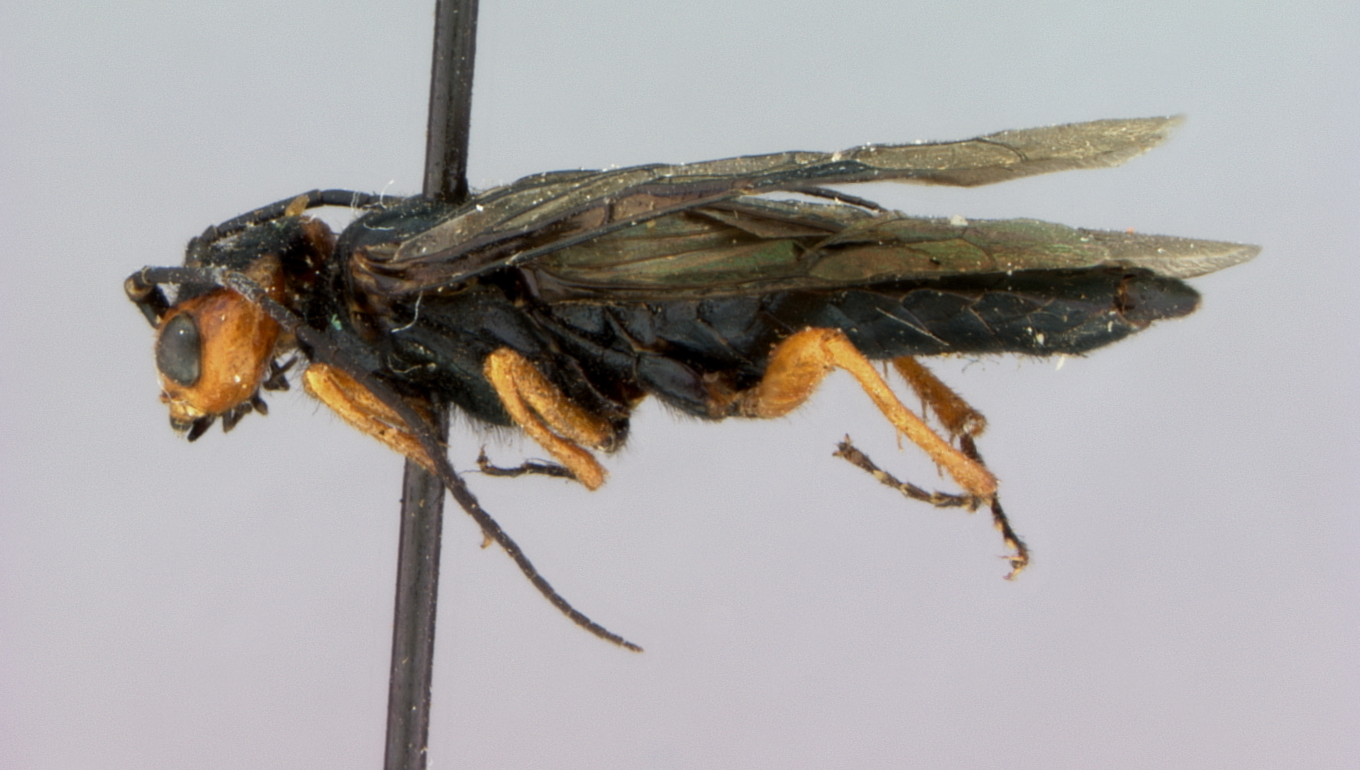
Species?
Cephaleia hopkinsi
